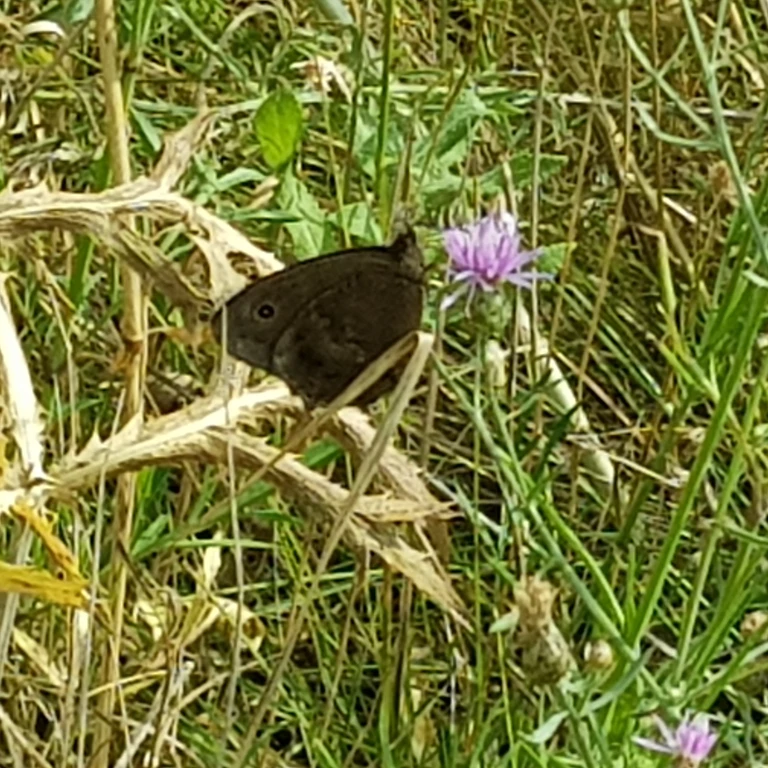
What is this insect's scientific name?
Minois dryas
